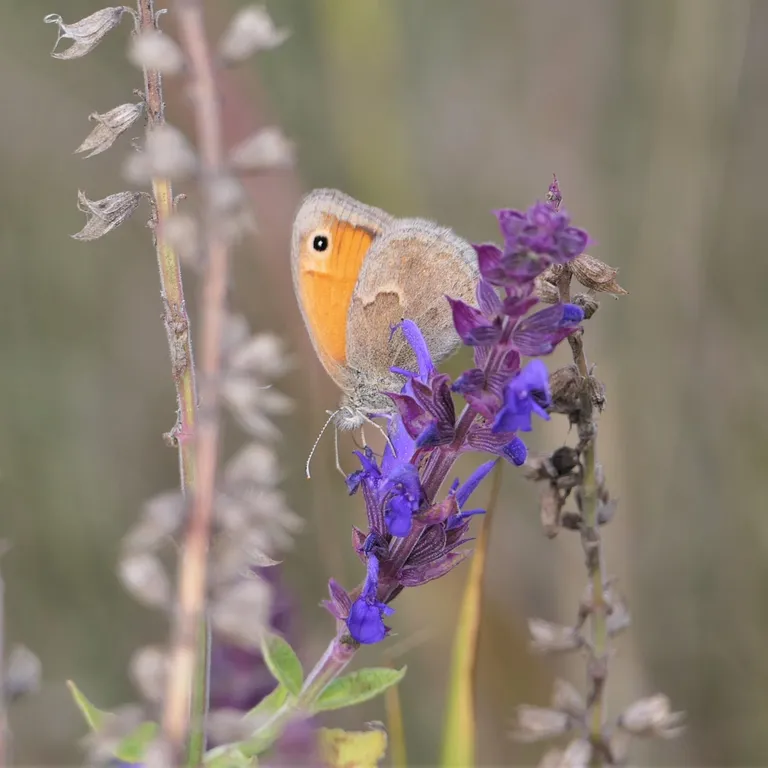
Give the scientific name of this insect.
Coenonympha pamphilus
